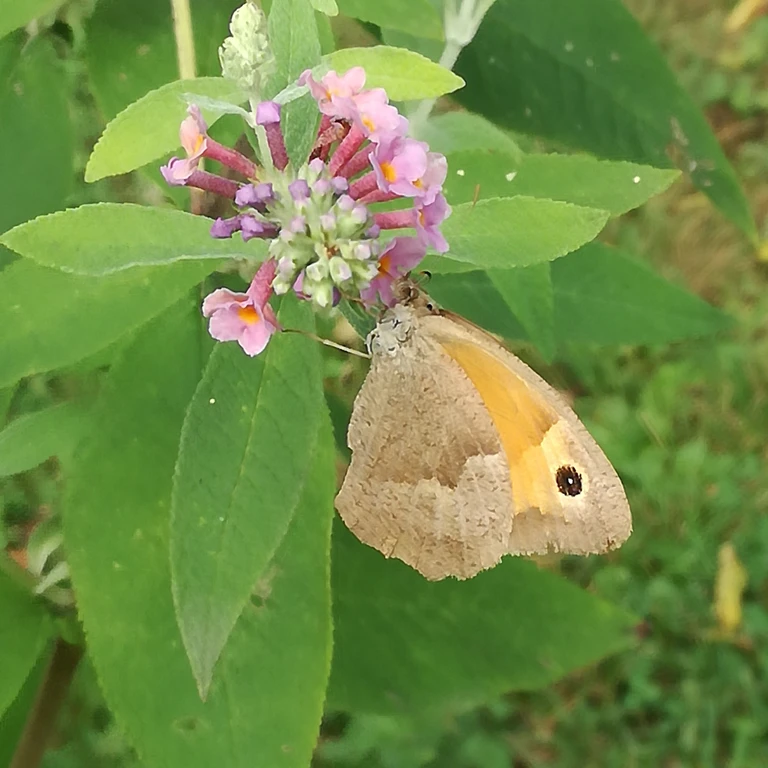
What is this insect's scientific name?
Maniola jurtina
